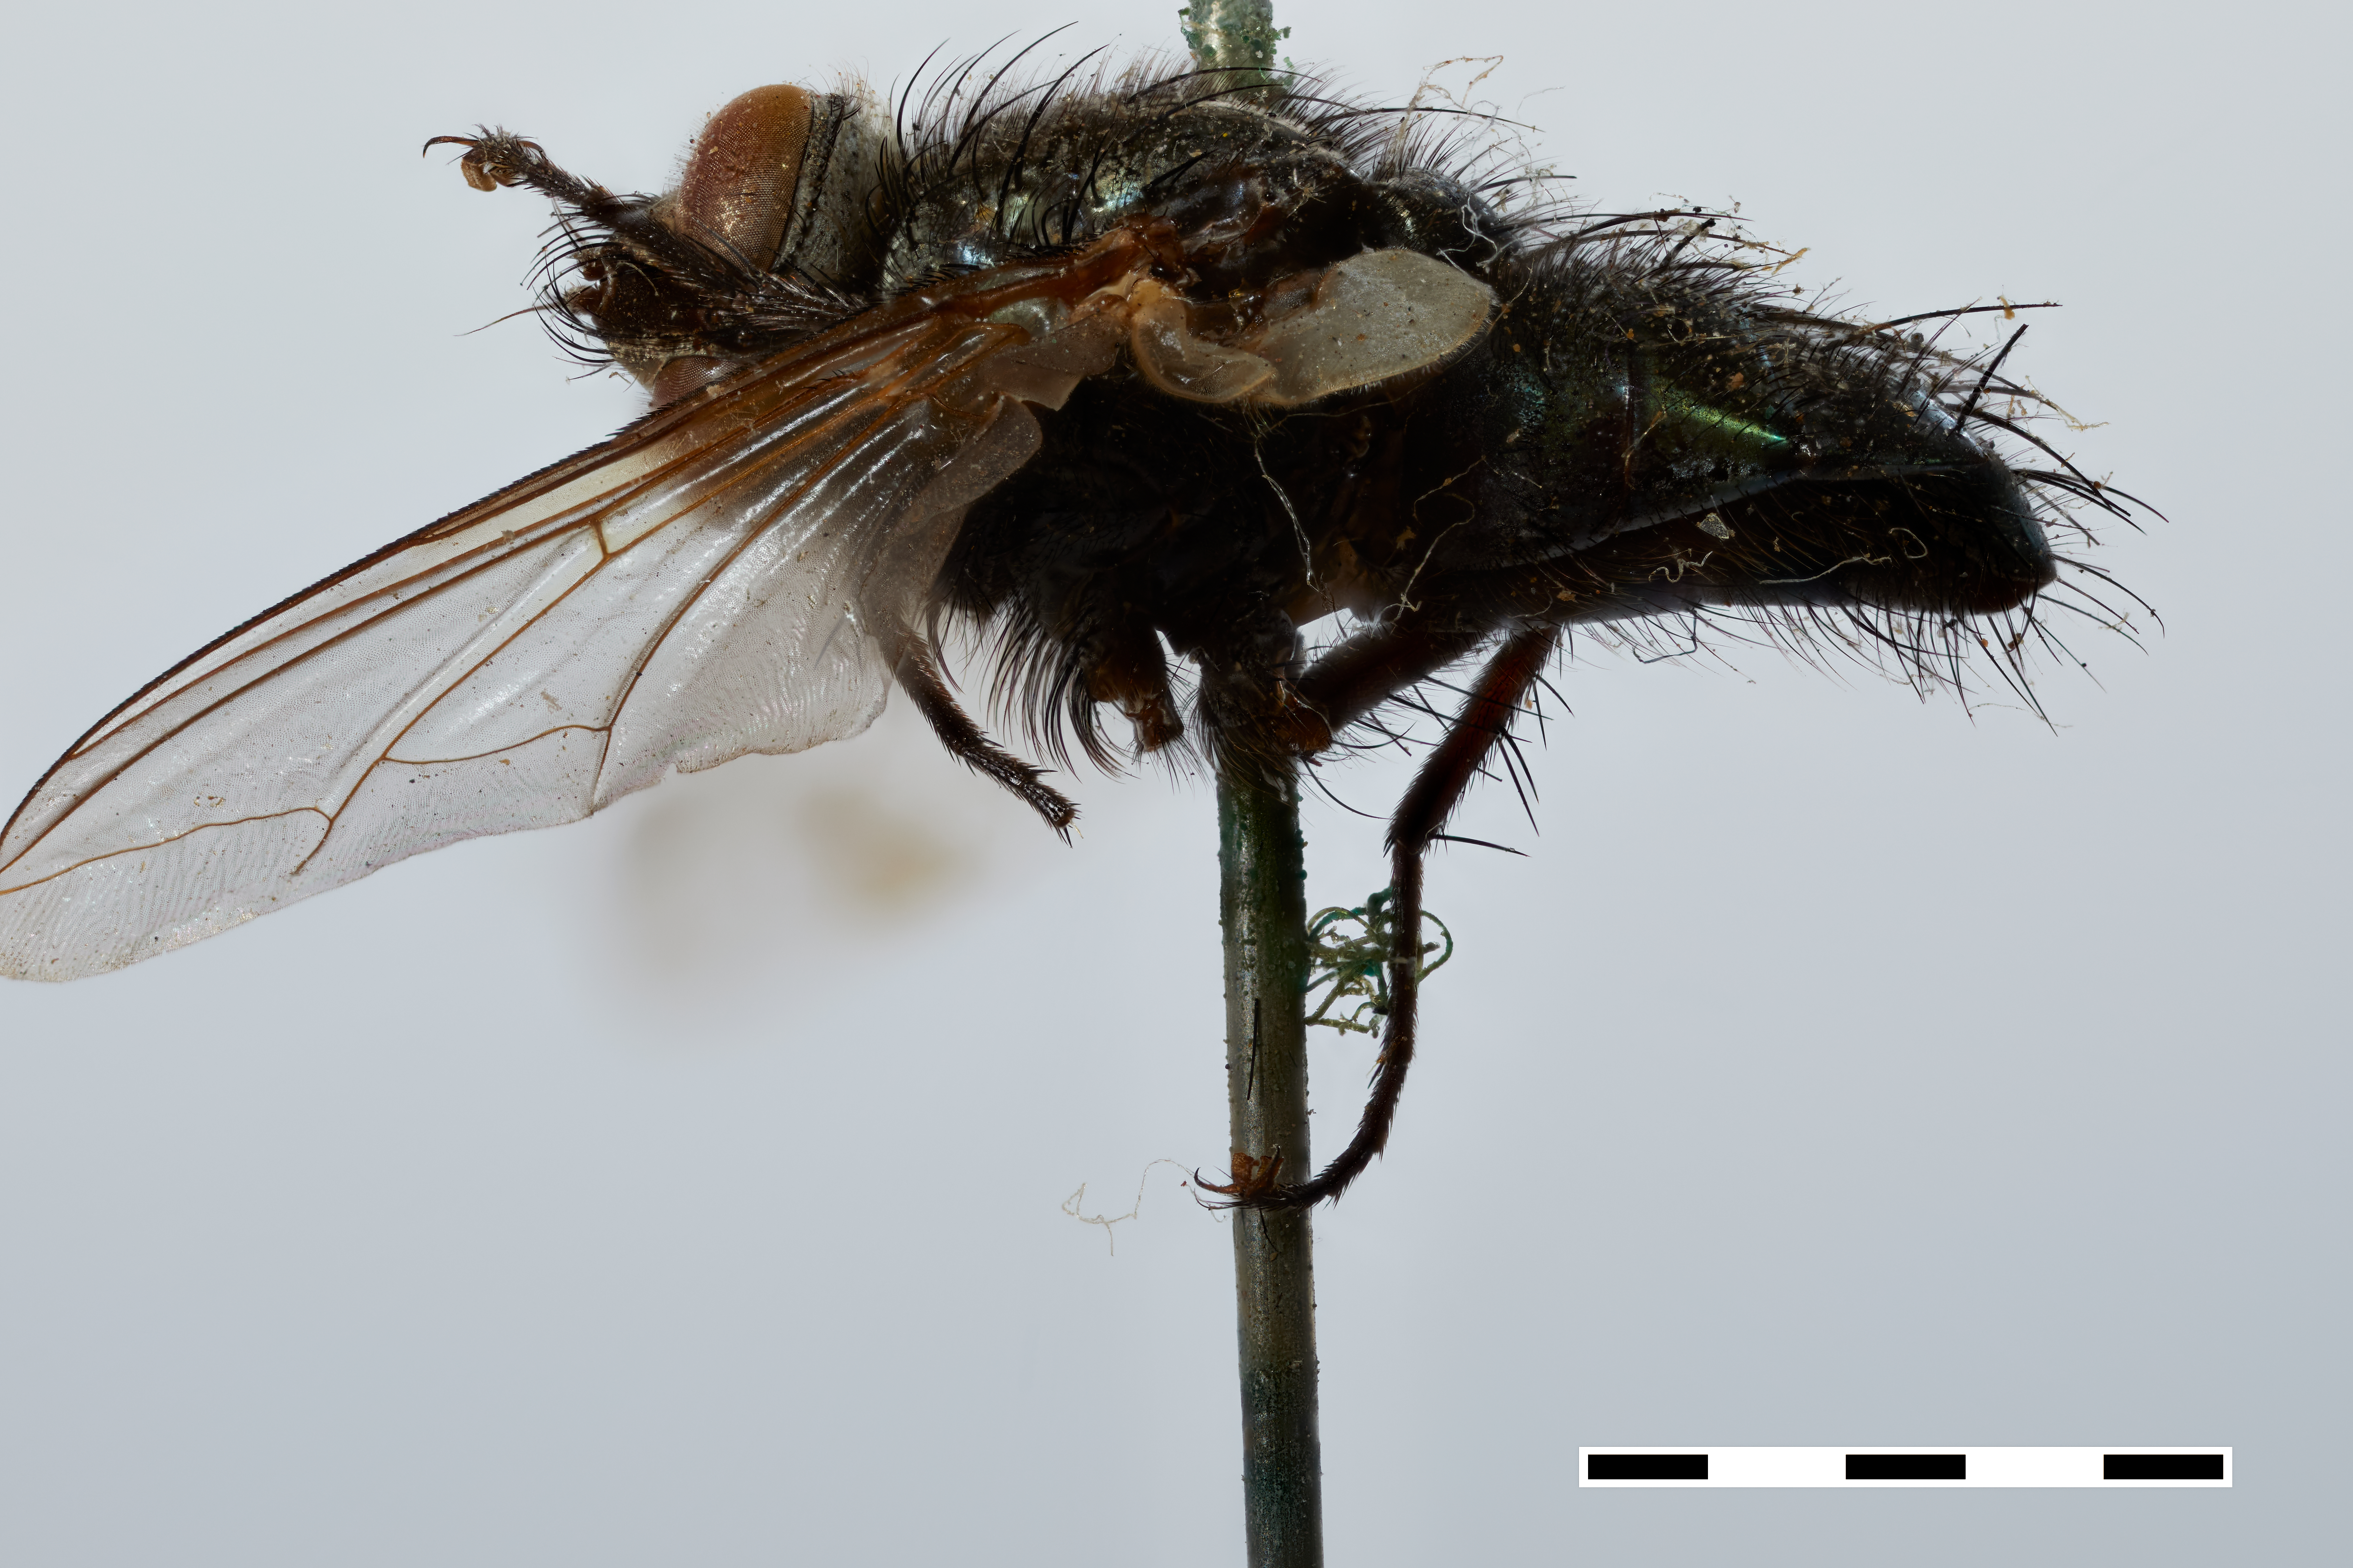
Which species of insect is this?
Chlorodexia froggattii
